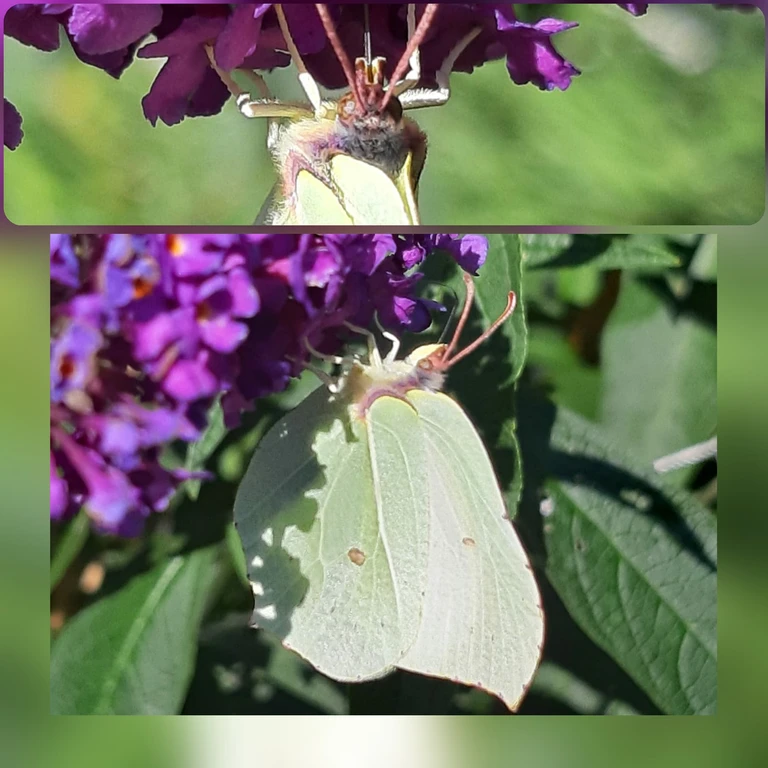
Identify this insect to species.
Gonepteryx rhamni
